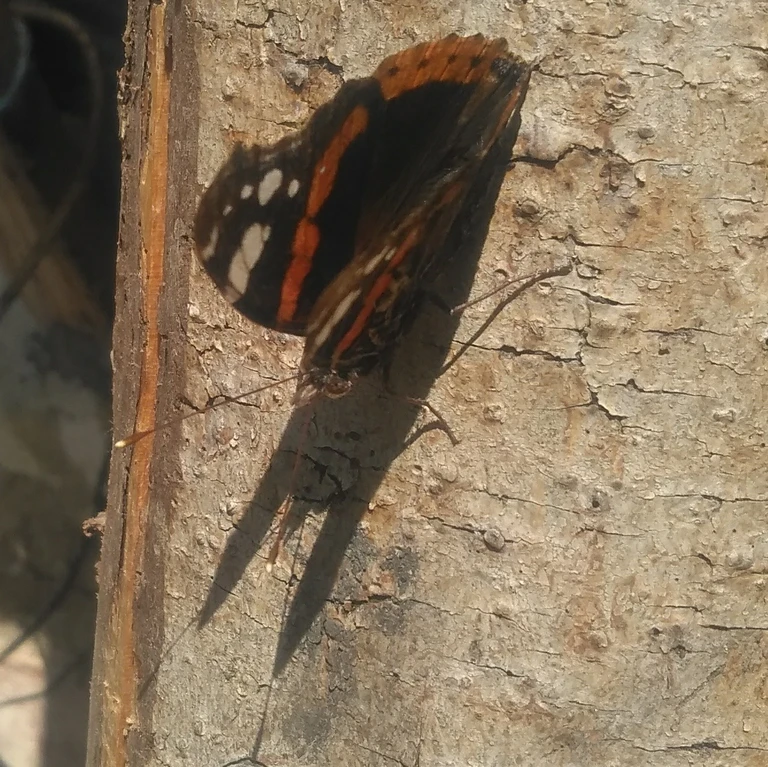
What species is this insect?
Vanessa atalanta
